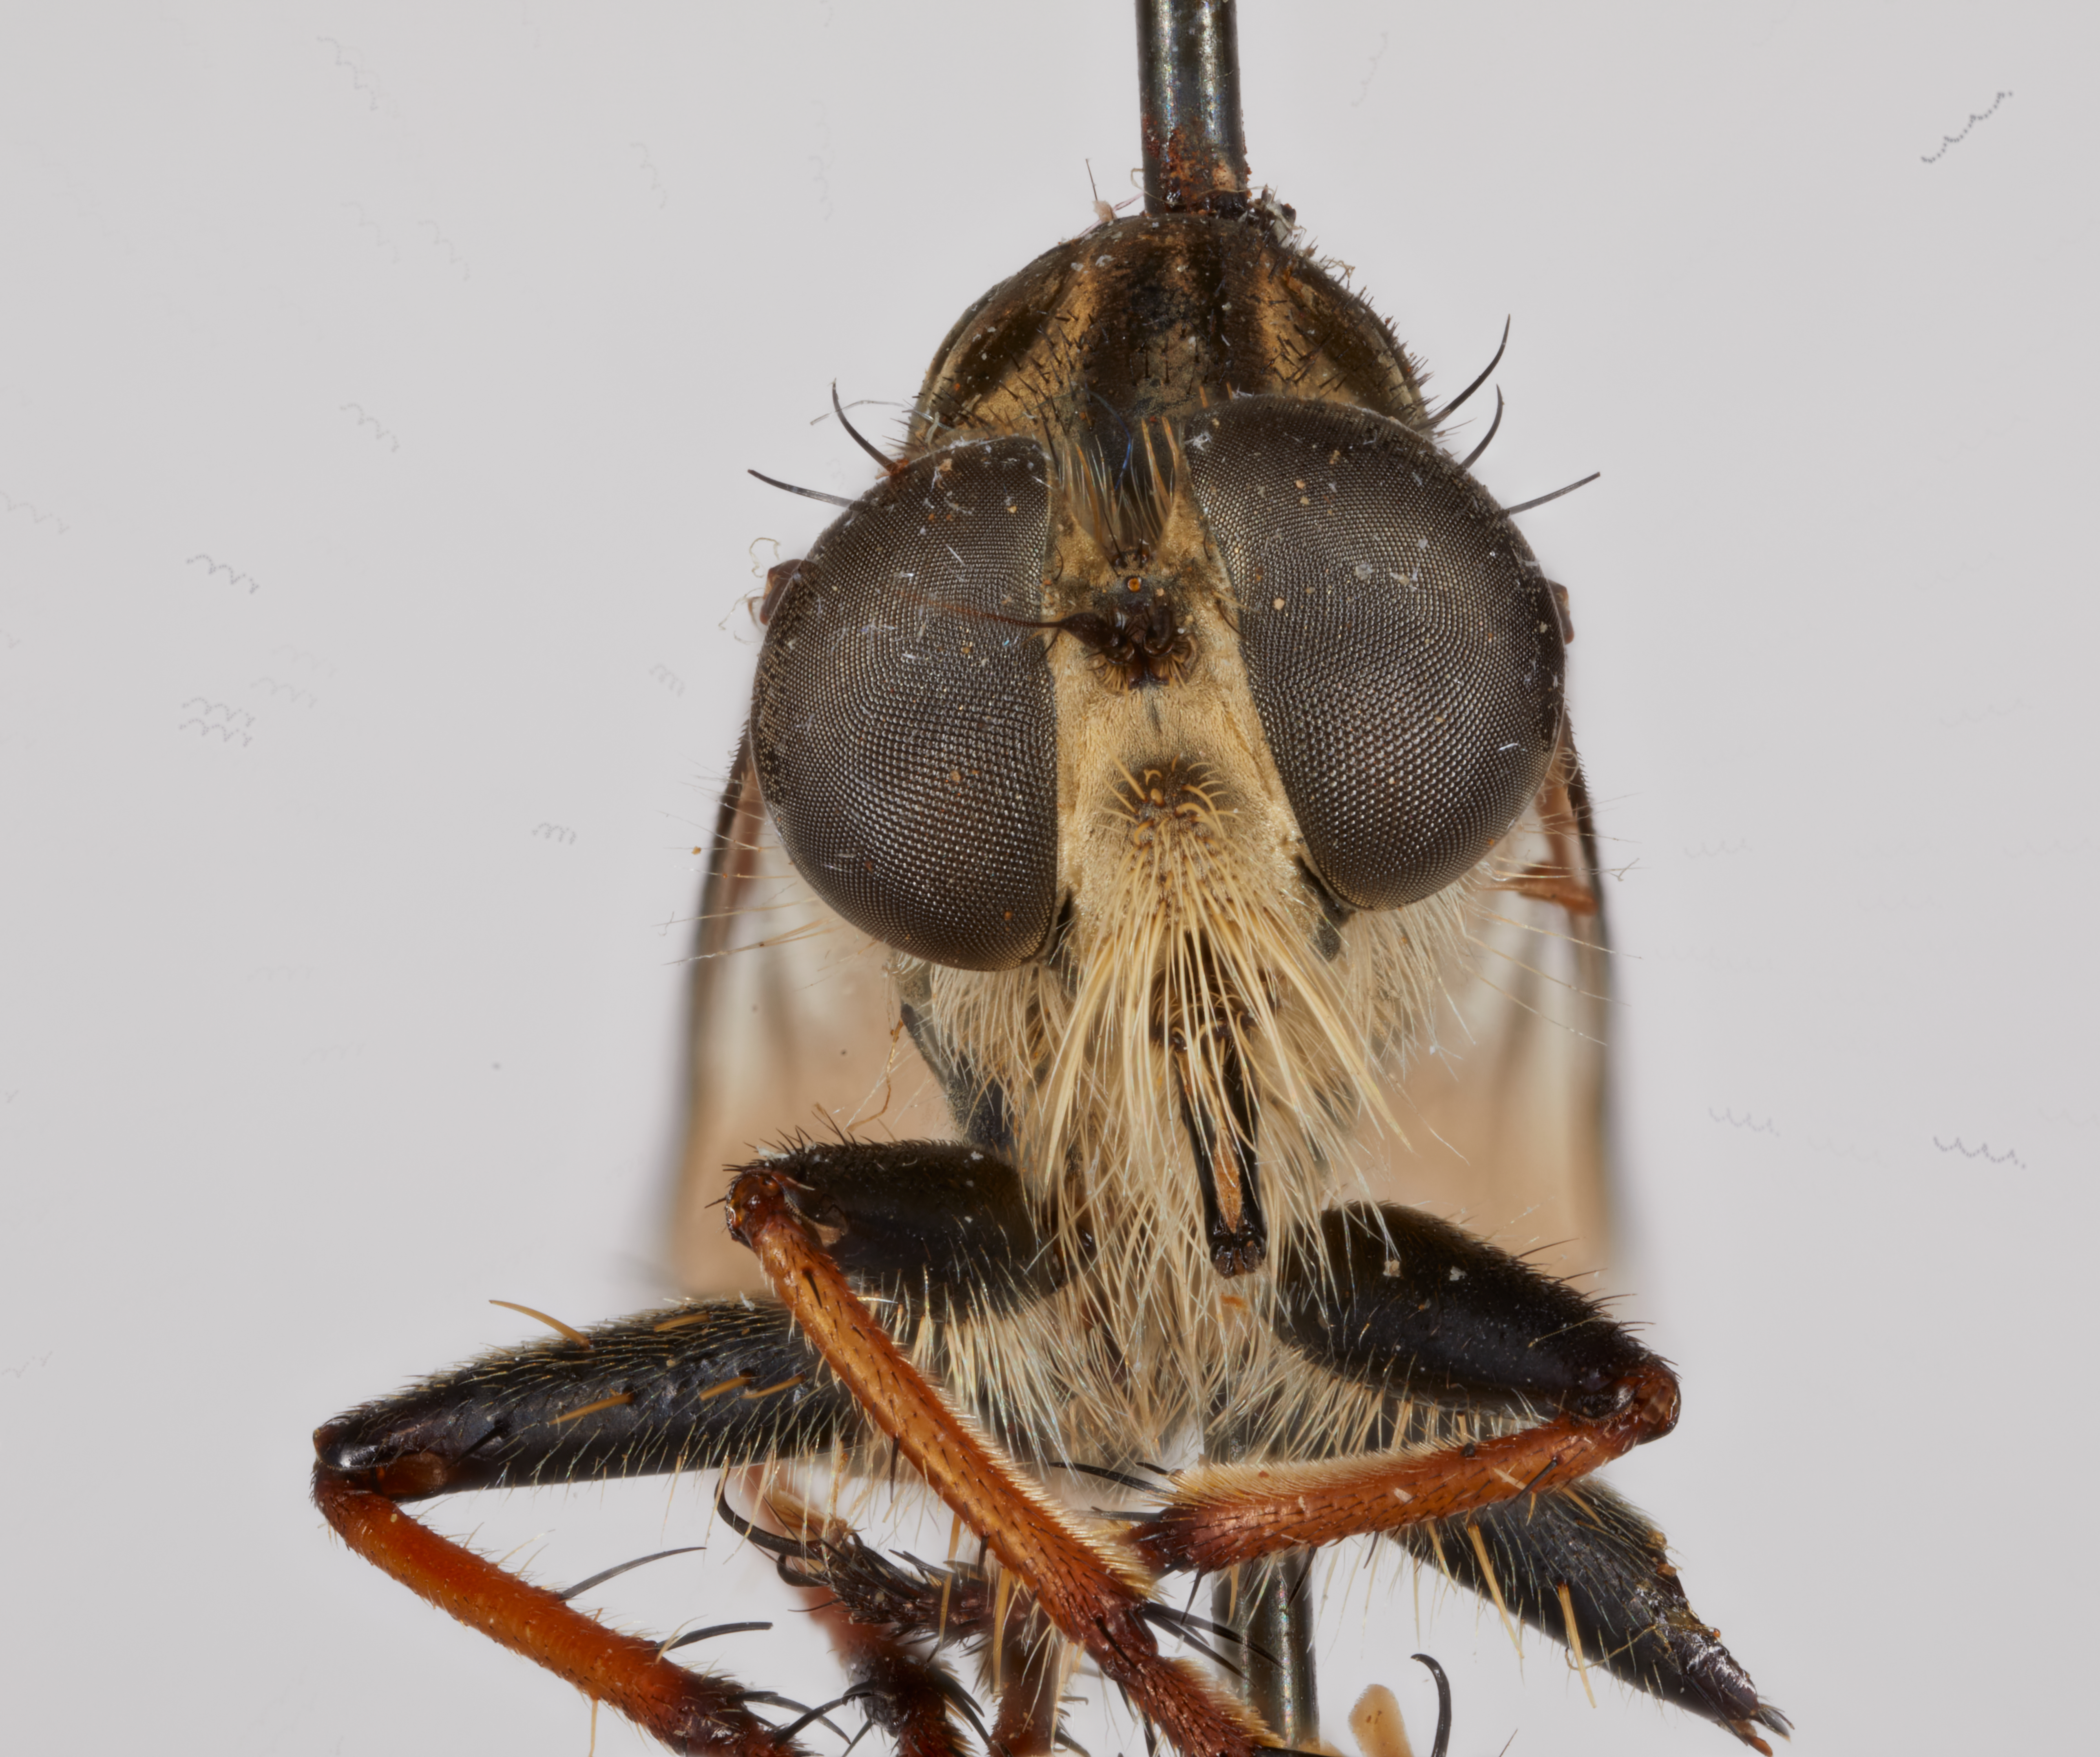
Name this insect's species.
Efferia pina
